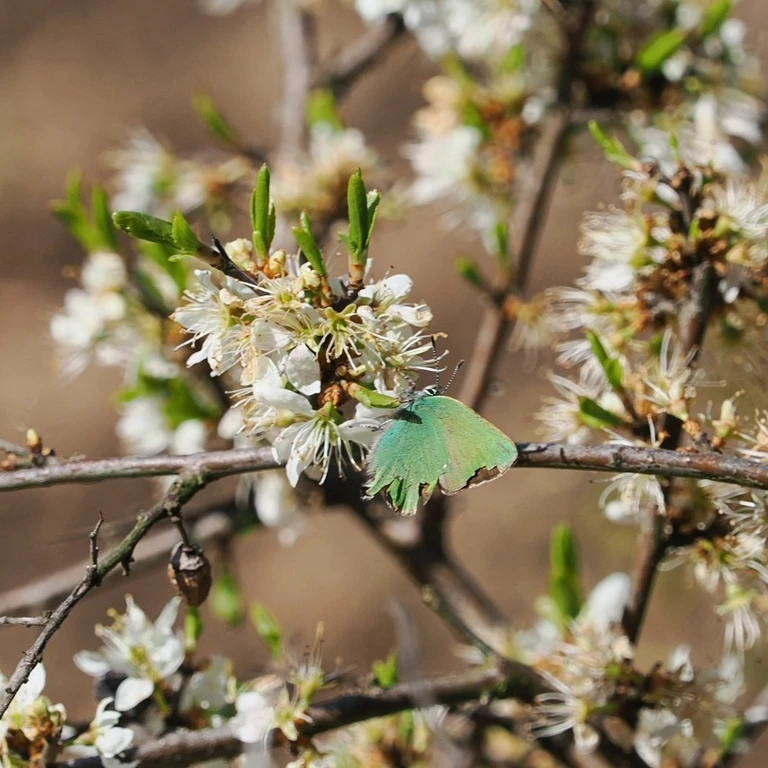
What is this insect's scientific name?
Callophrys rubi
